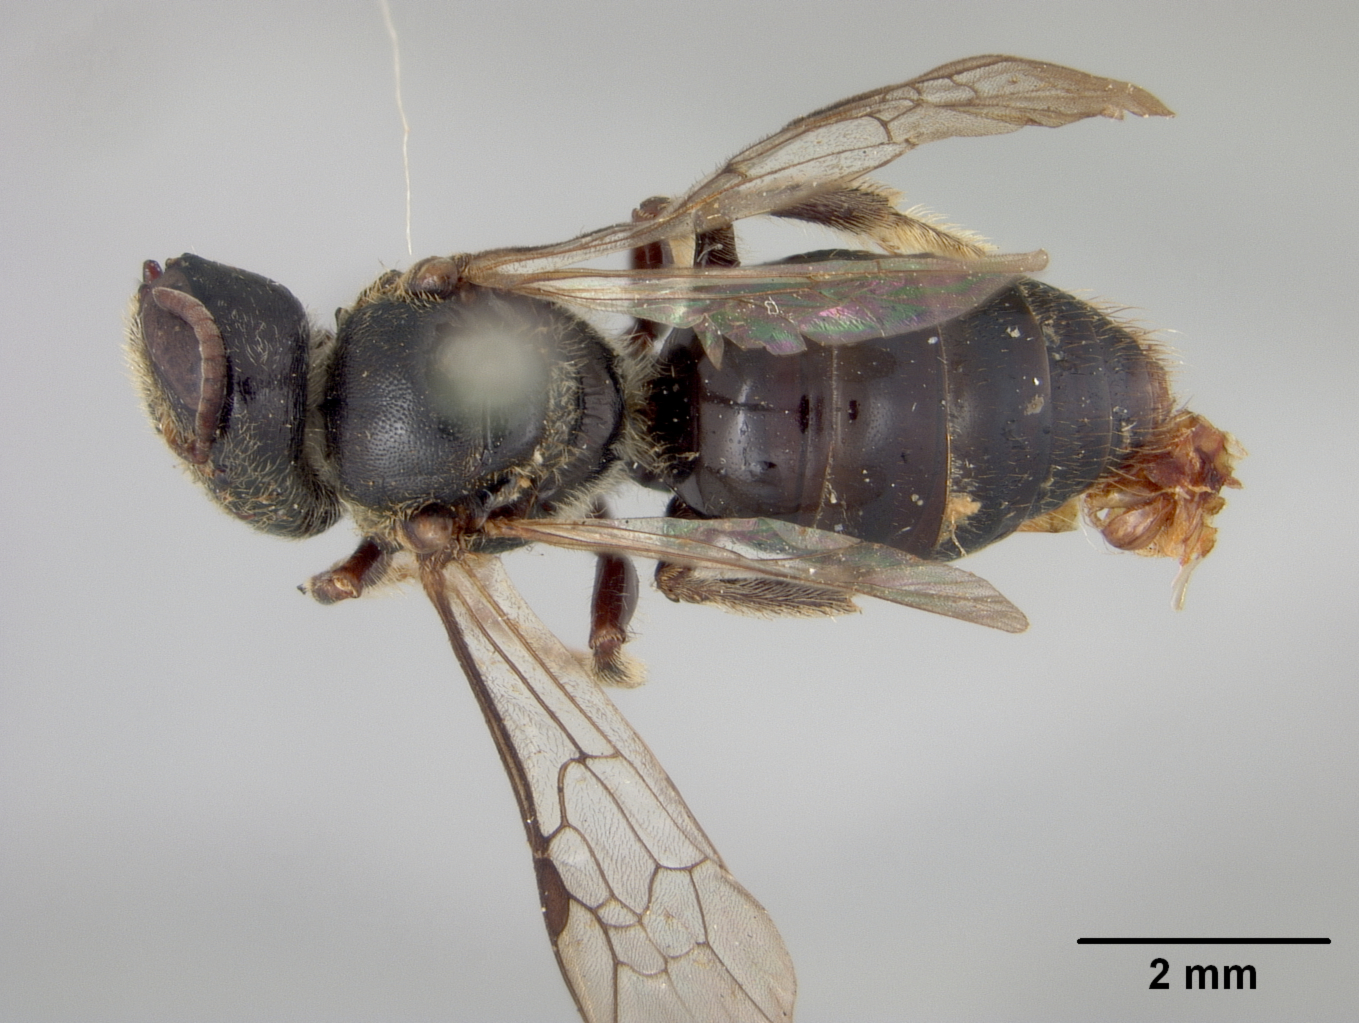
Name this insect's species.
Halictus scapalis
